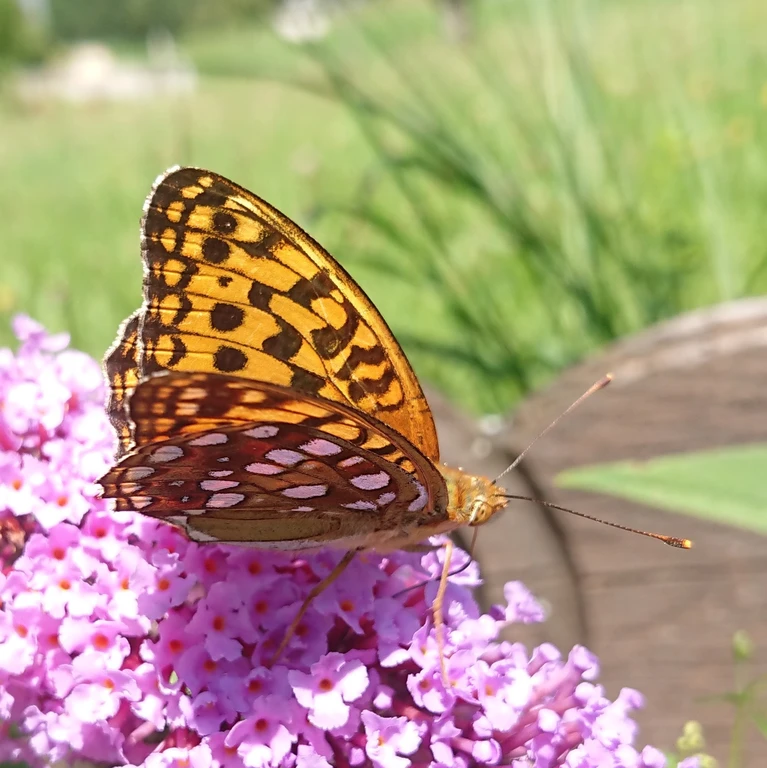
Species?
Fabriciana adippe
